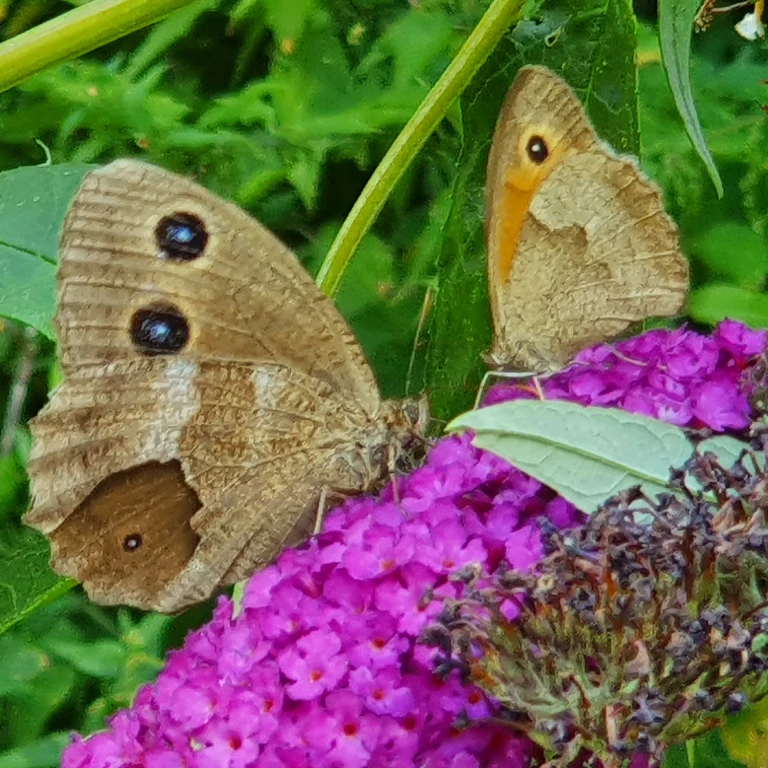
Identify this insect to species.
Minois dryas
